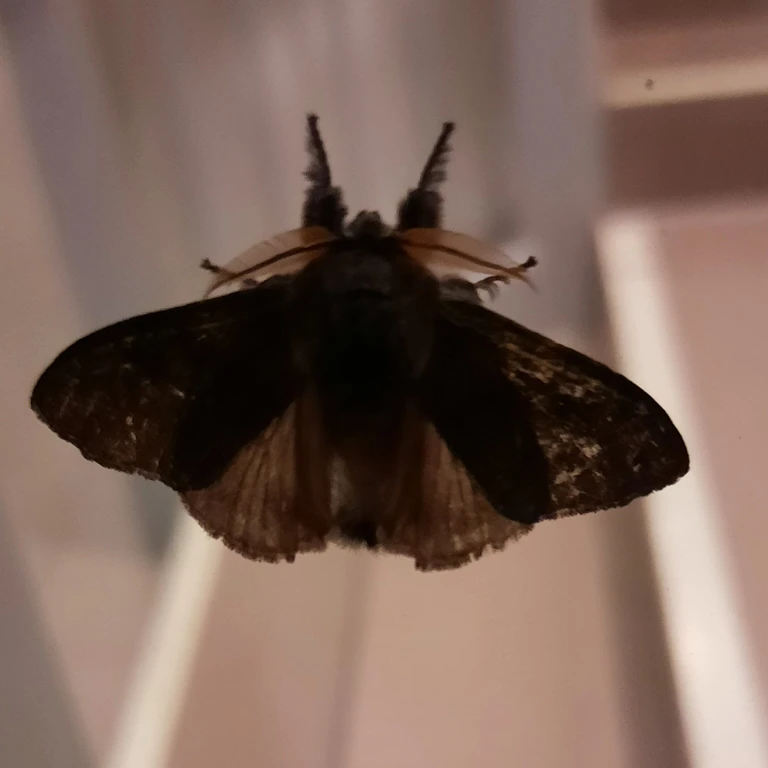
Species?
Calliteara pudibunda
